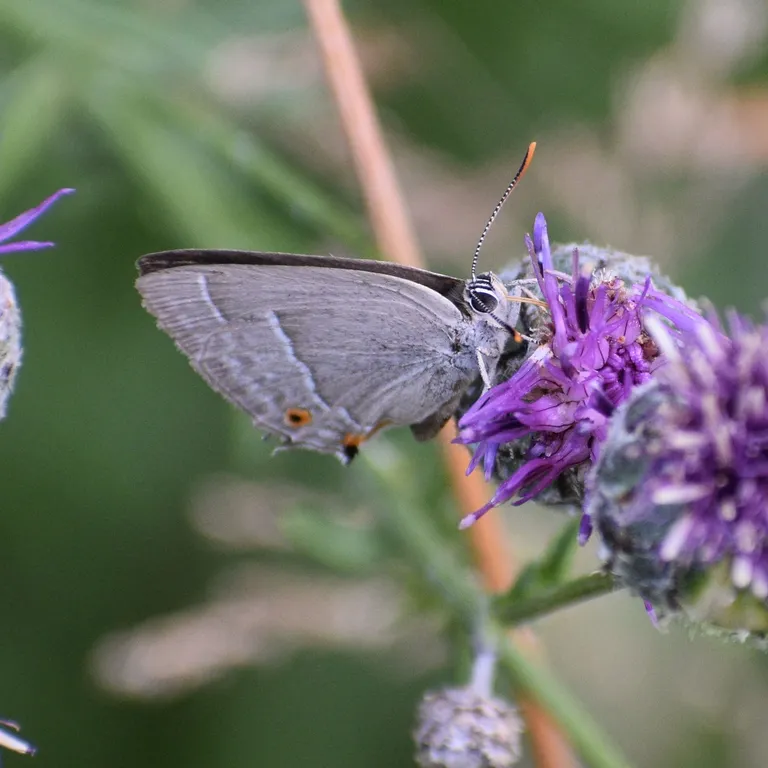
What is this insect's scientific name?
Favonius quercus (also Quercusia quercus)
